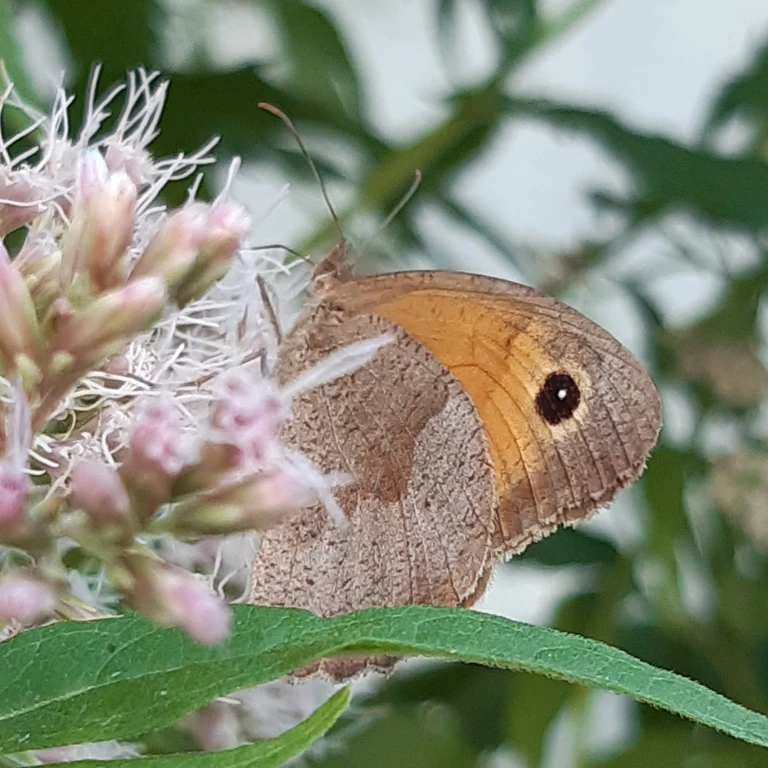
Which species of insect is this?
Maniola jurtina
